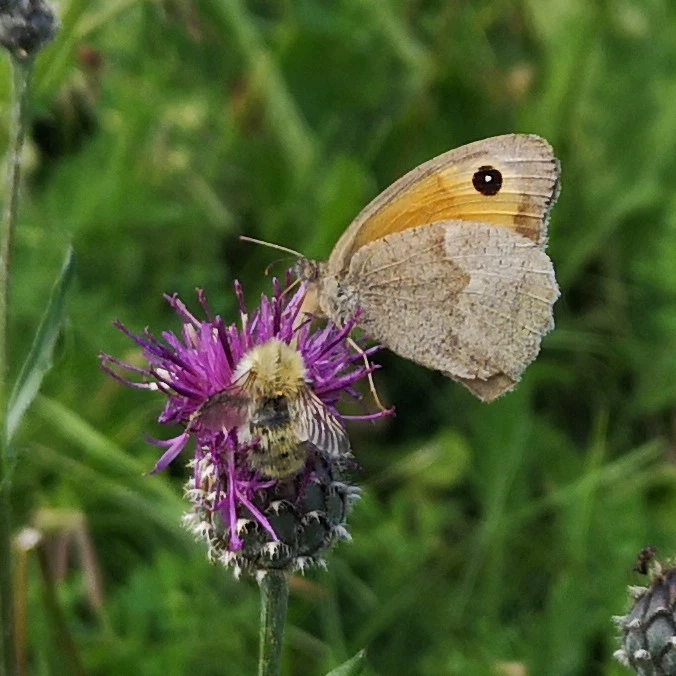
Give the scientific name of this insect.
Maniola jurtina
